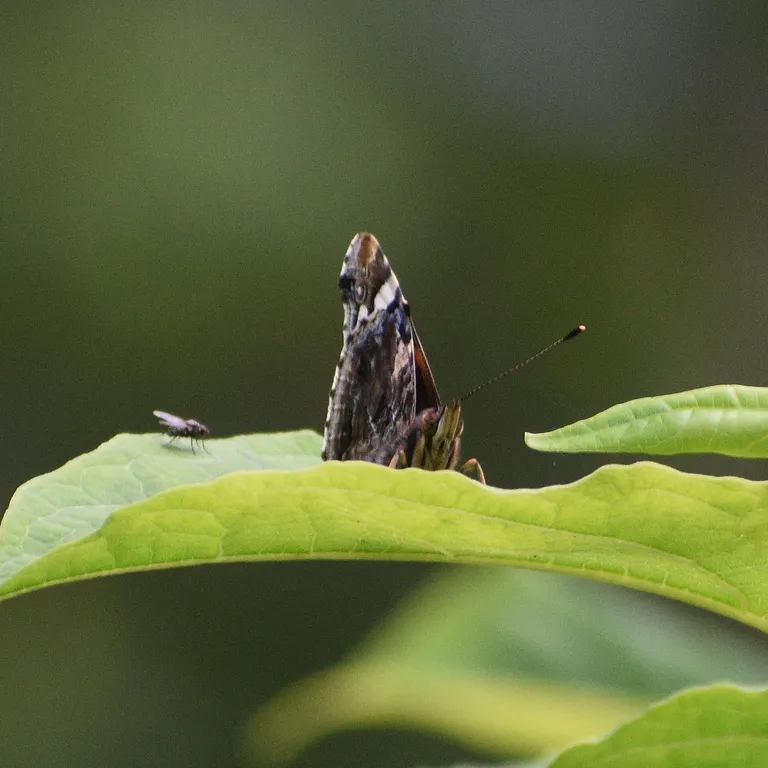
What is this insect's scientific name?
Vanessa atalanta
